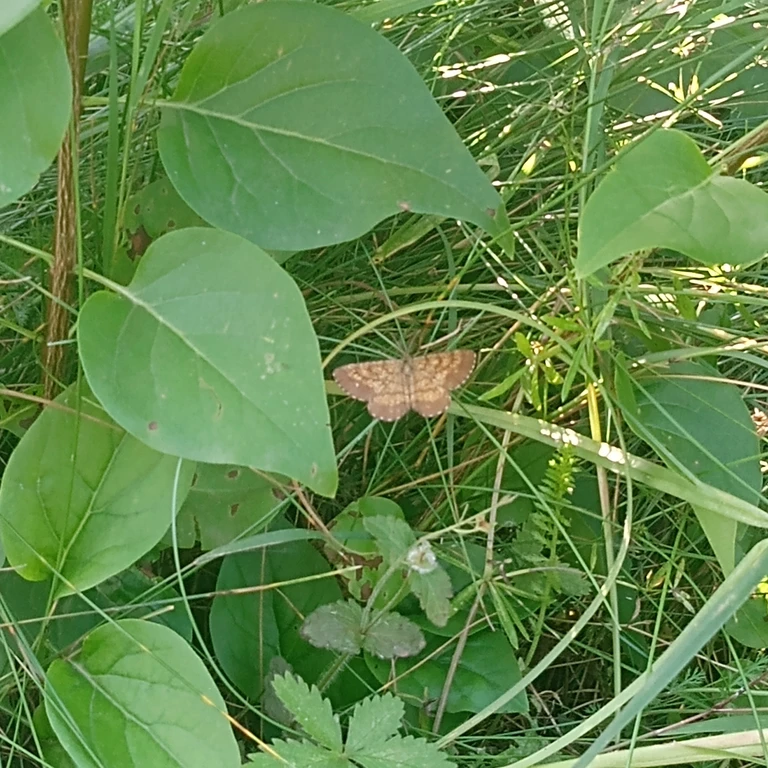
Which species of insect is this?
Ematurga atomaria
